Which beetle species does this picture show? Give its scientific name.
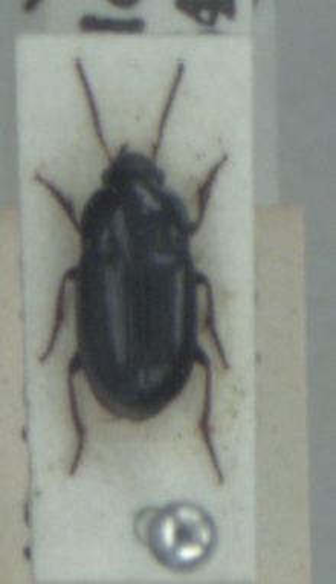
Amara tibialis
